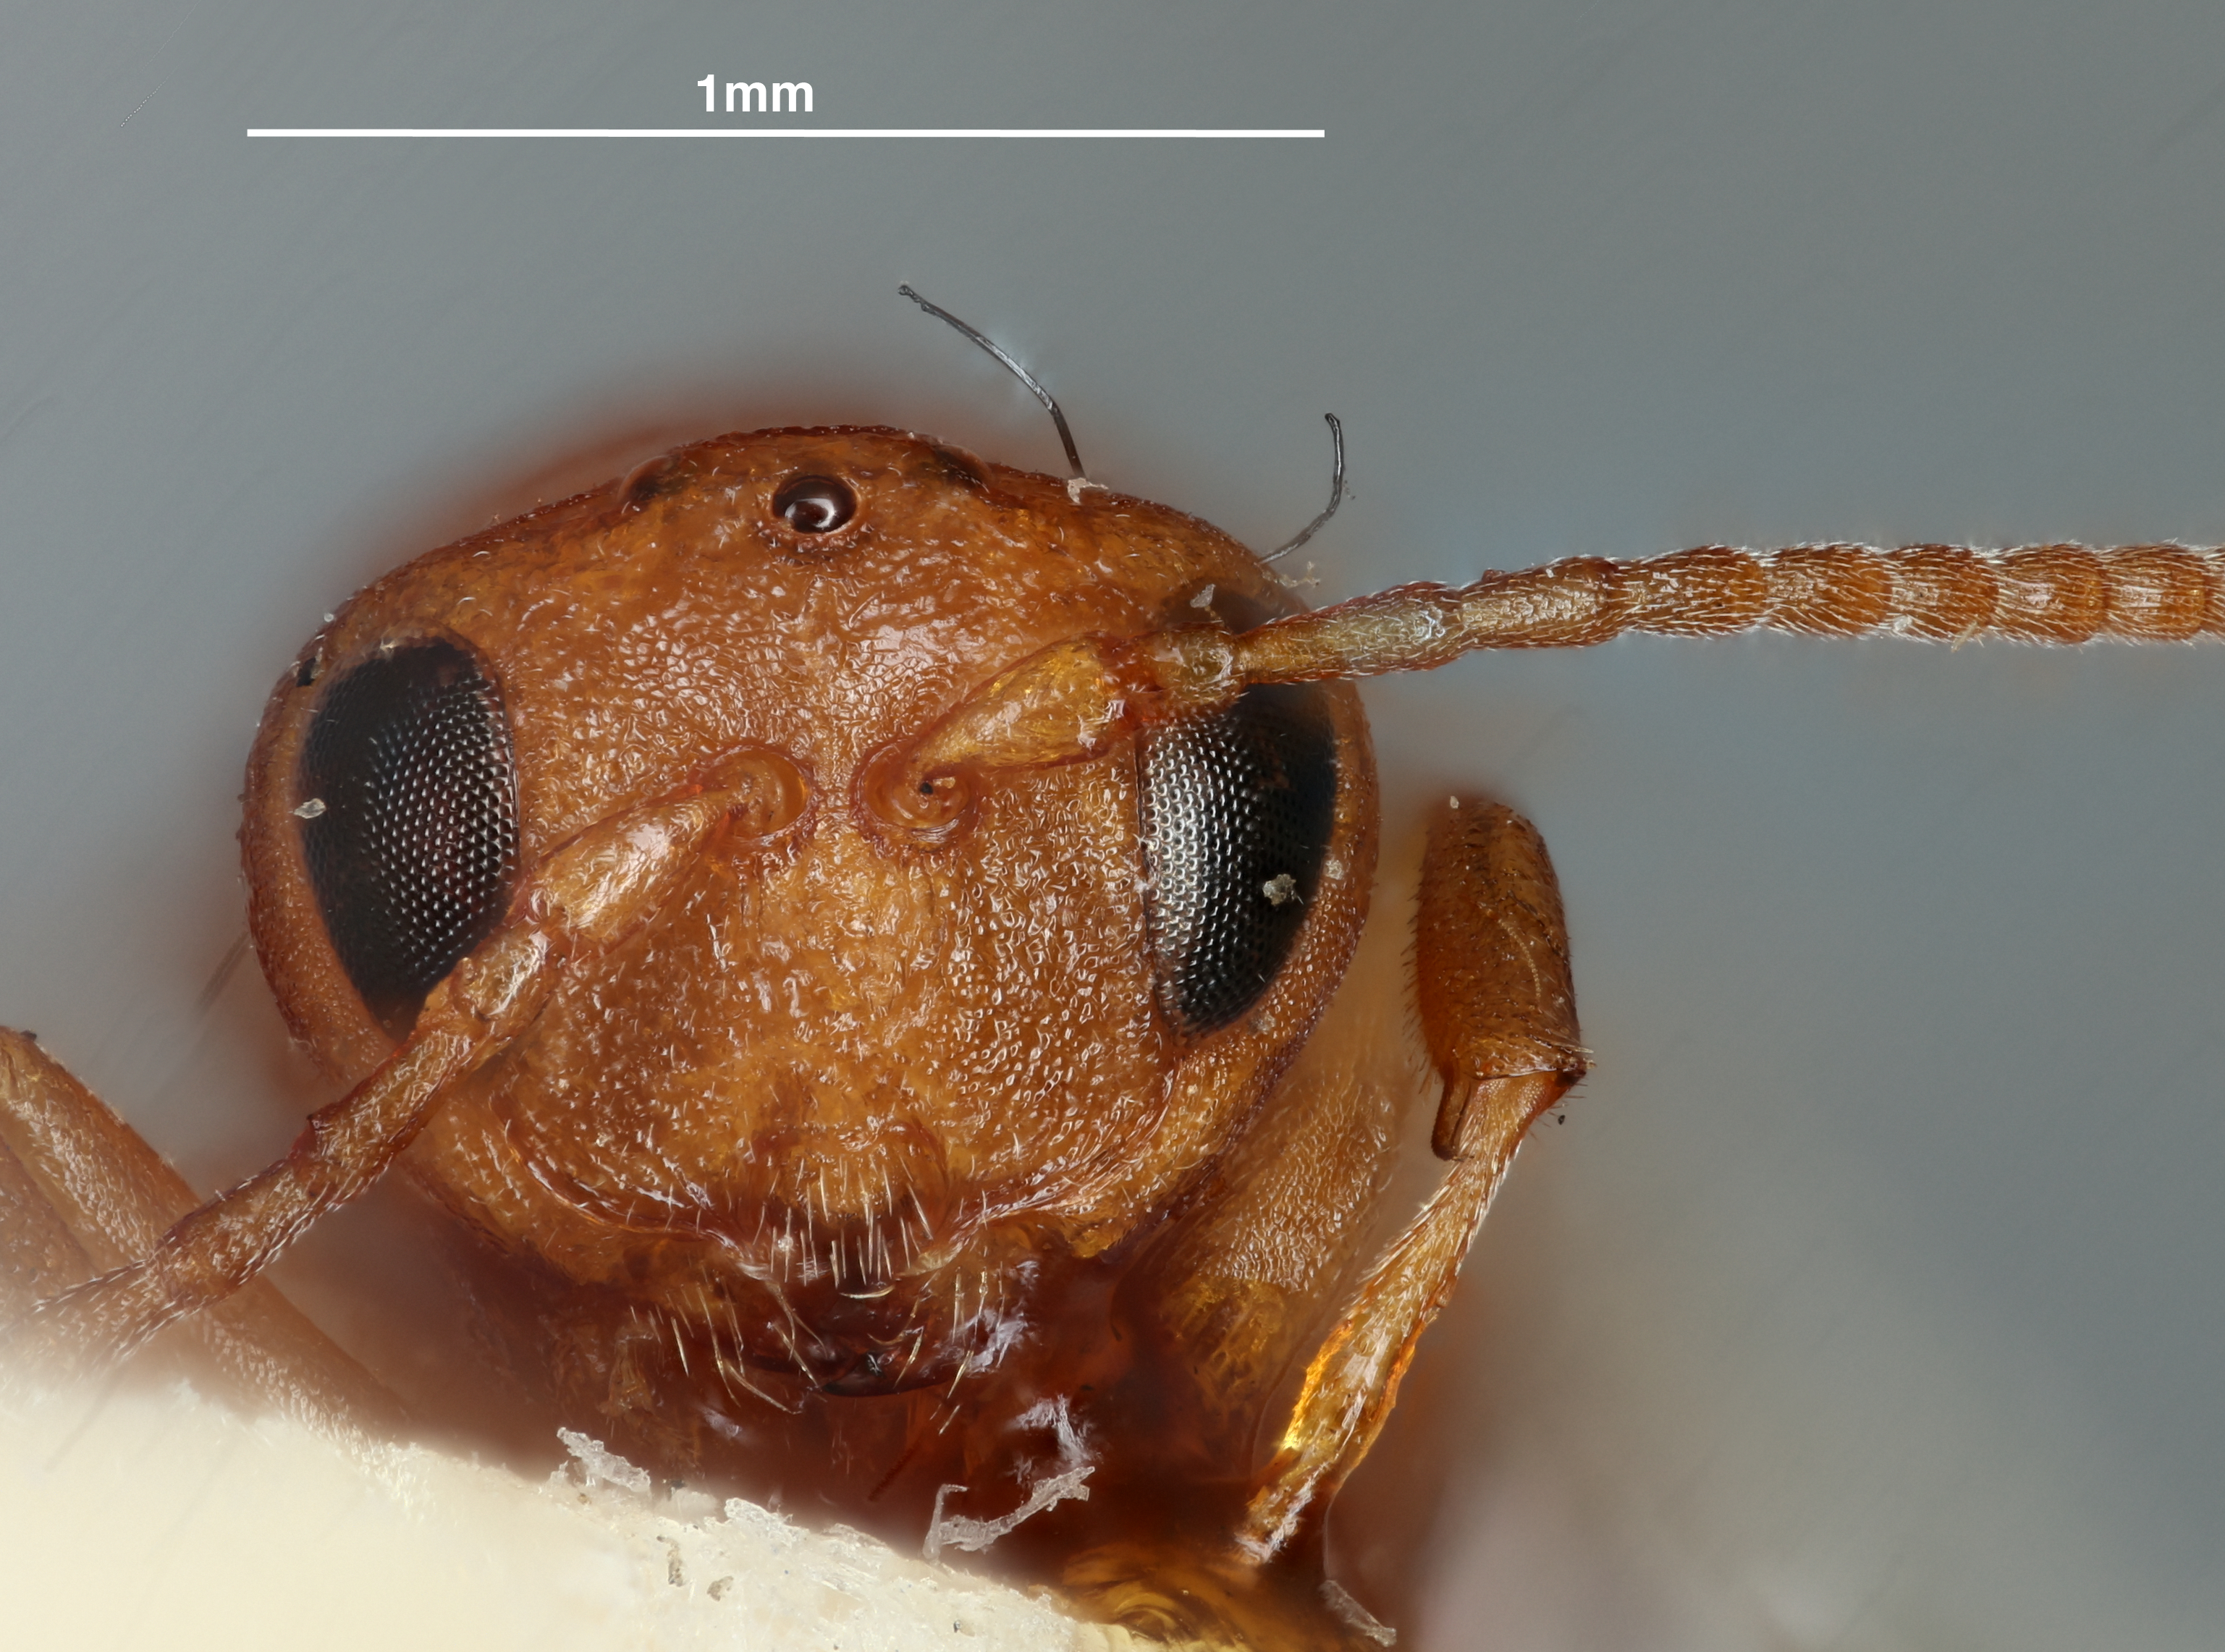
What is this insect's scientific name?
Callirhytis petrosa
